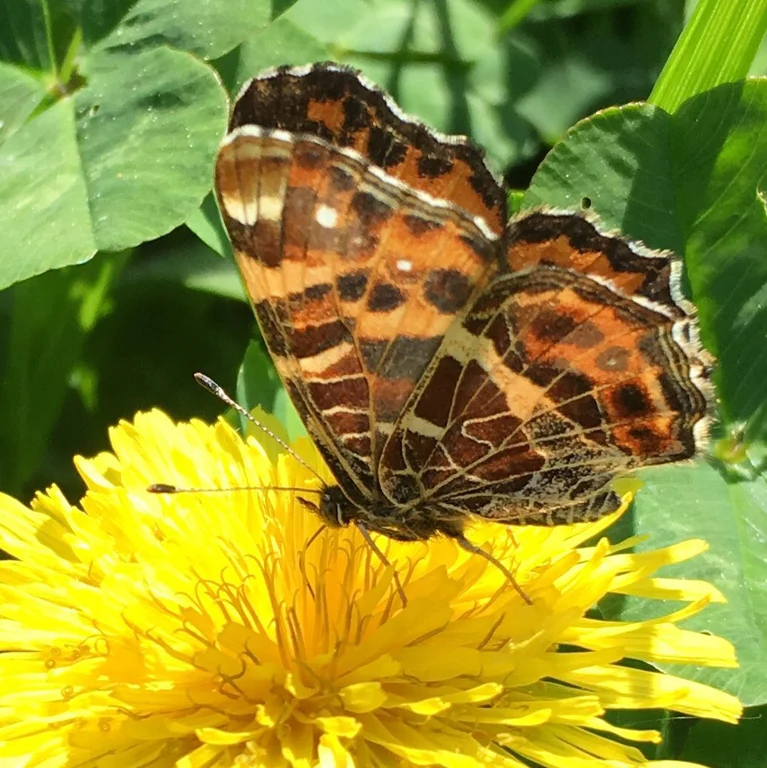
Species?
Araschnia levana
